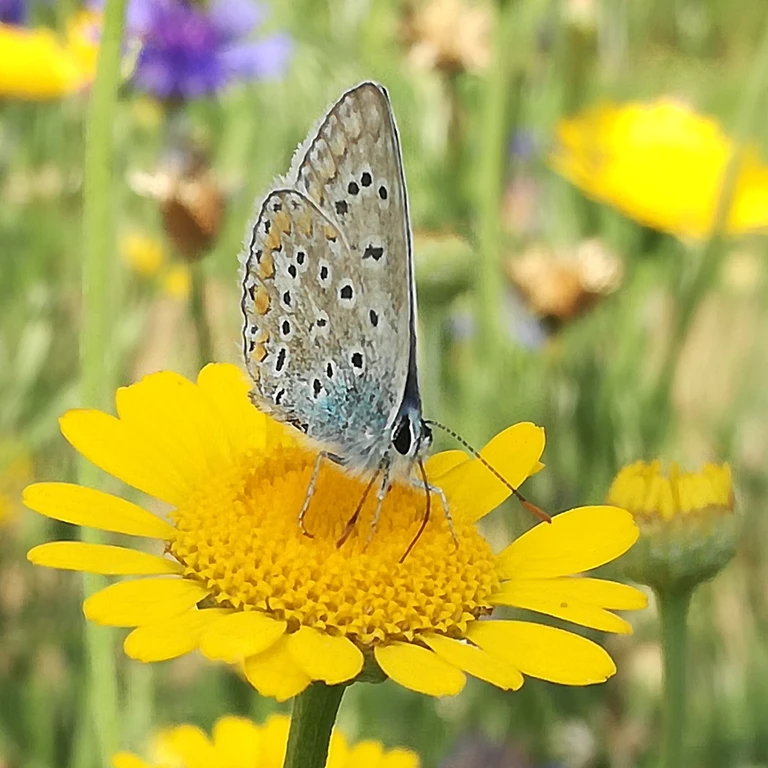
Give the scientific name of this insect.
Polyommatus icarus
